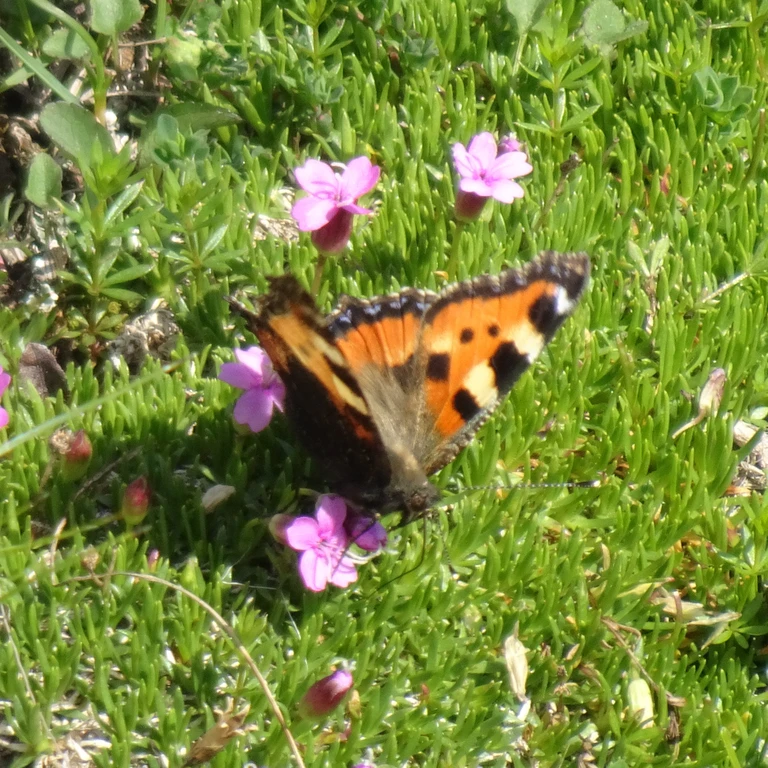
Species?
Aglais urticae
